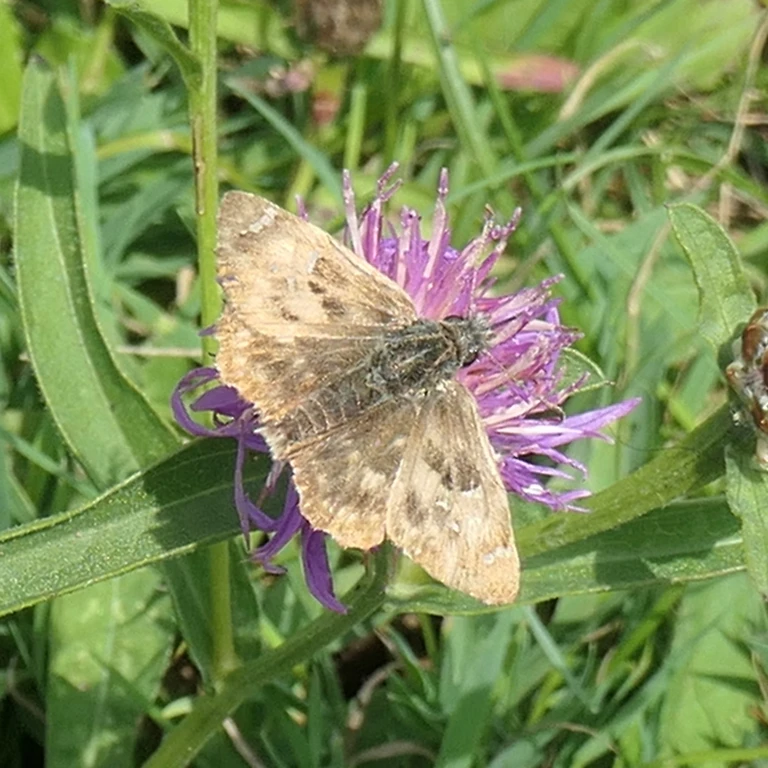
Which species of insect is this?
Carcharodus alceae
